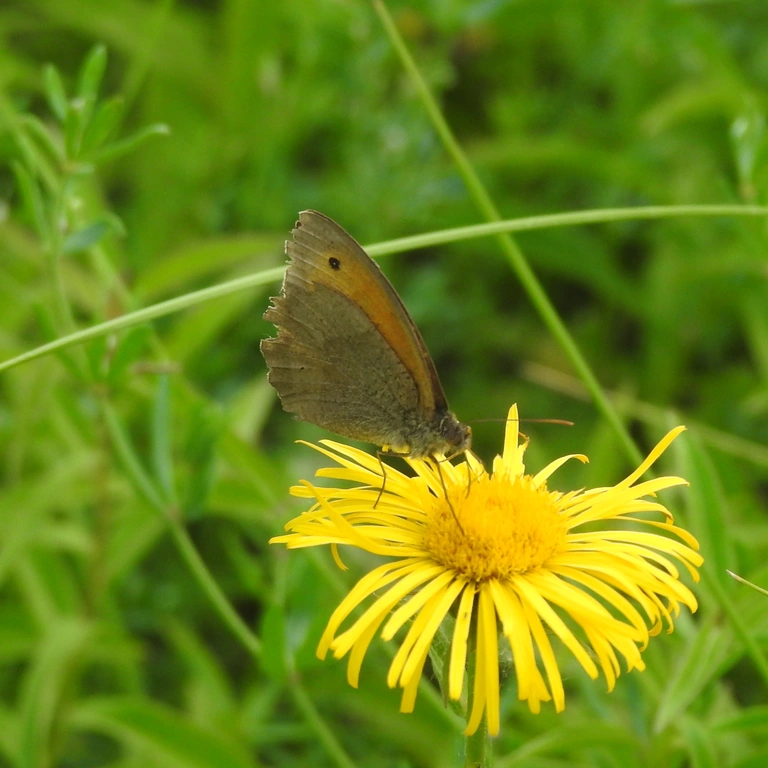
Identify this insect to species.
Maniola jurtina
